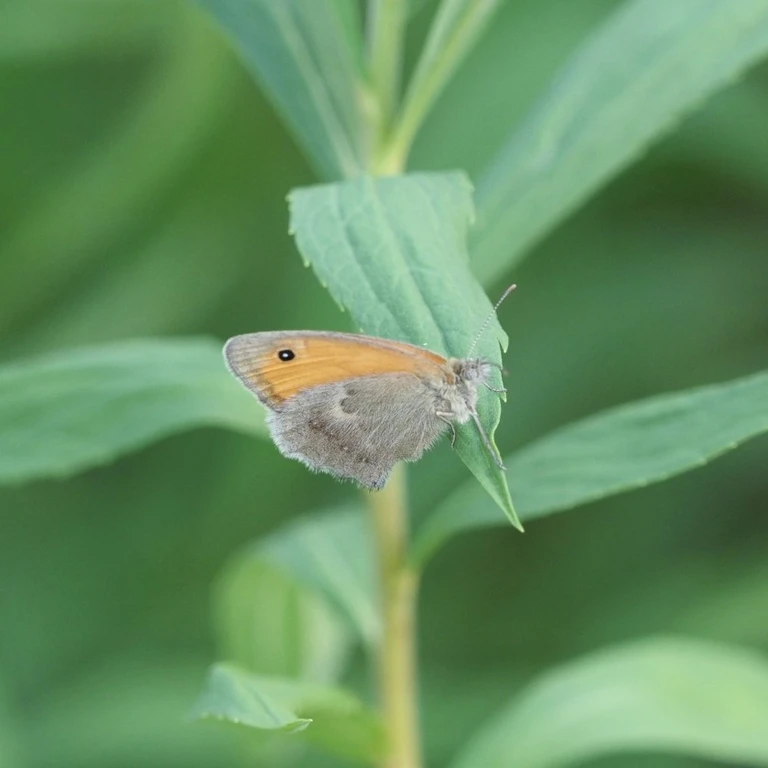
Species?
Coenonympha pamphilus
